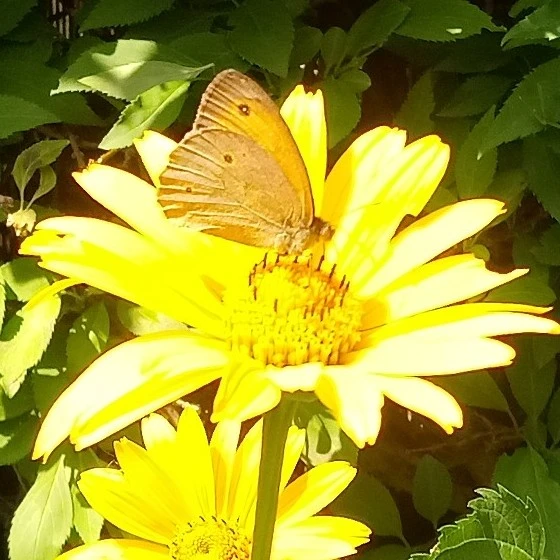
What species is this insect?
Maniola jurtina
